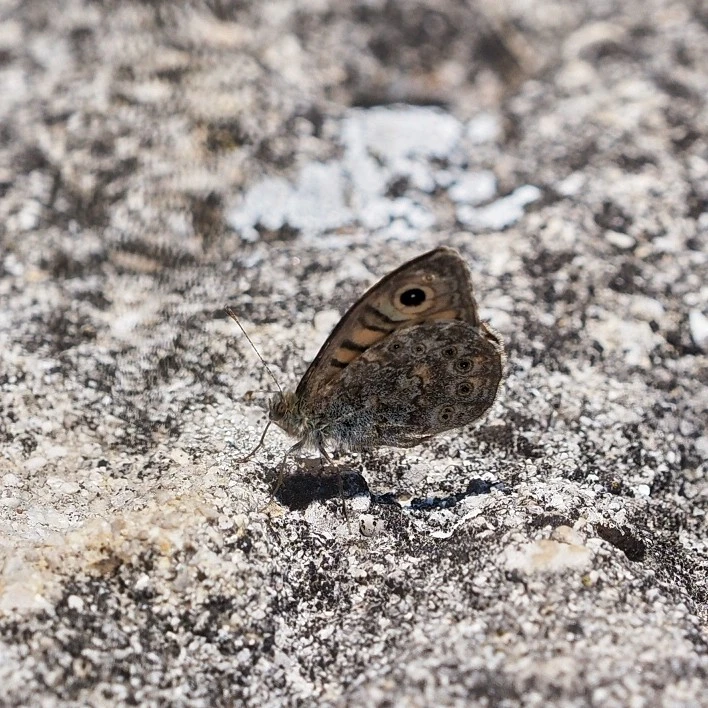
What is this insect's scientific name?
Lasiommata megera (also Pararge megera)
